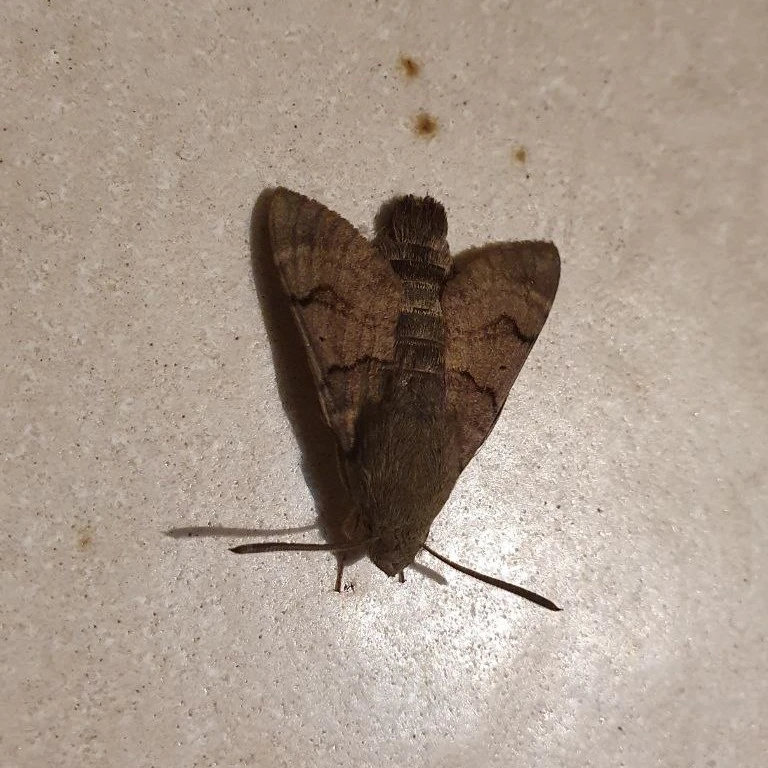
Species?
Macroglossum stellatarum
